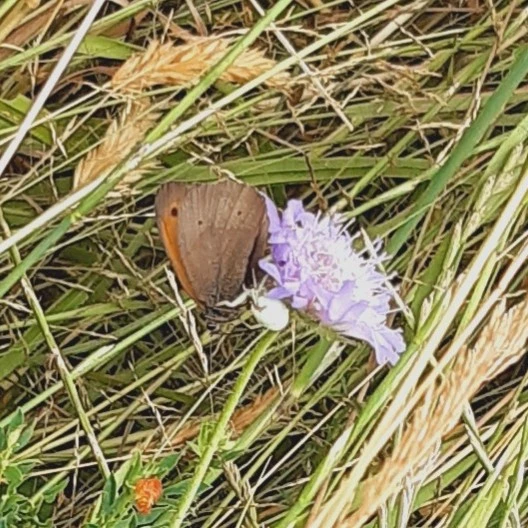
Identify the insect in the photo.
Maniola jurtina
